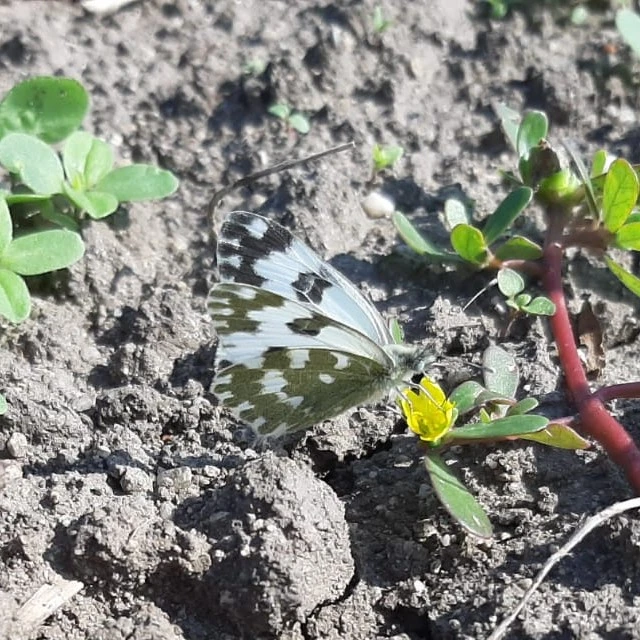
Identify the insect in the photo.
Pontia edusa
